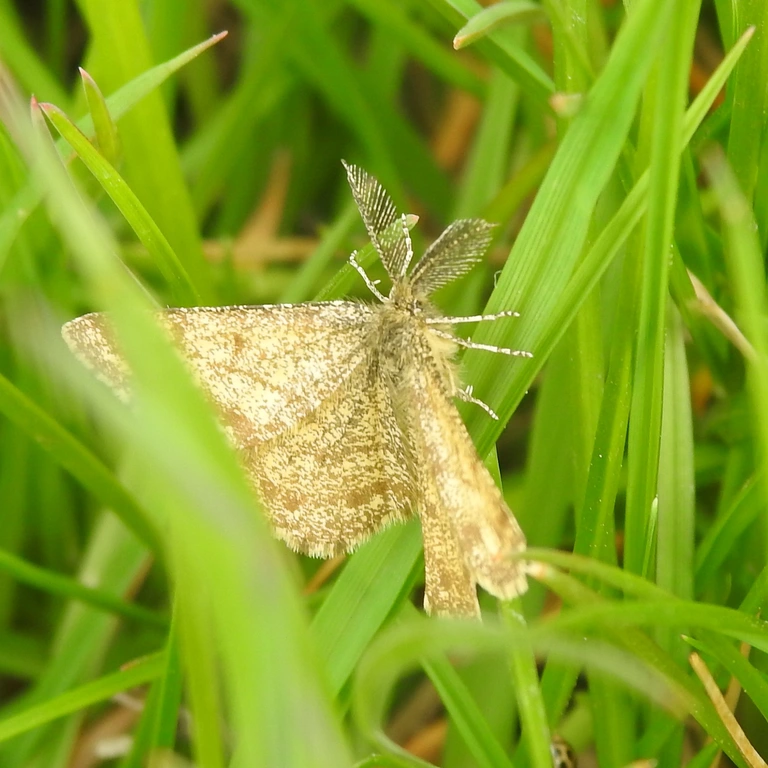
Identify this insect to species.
Ematurga atomaria
